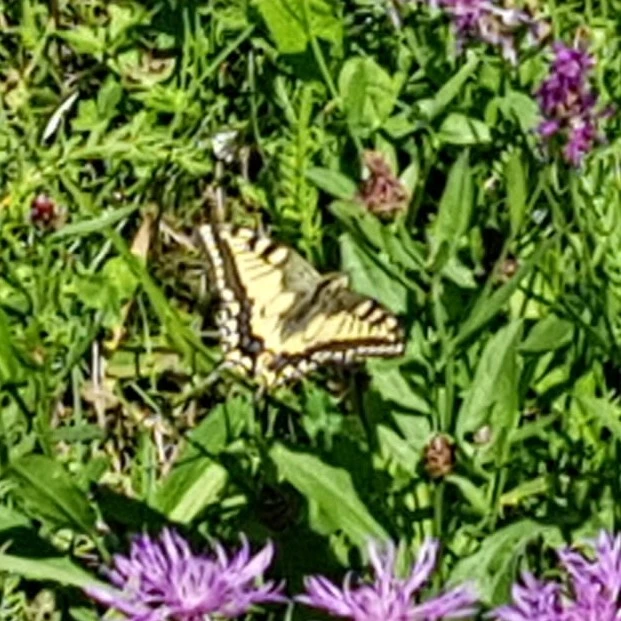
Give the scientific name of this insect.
Papilio machaon
